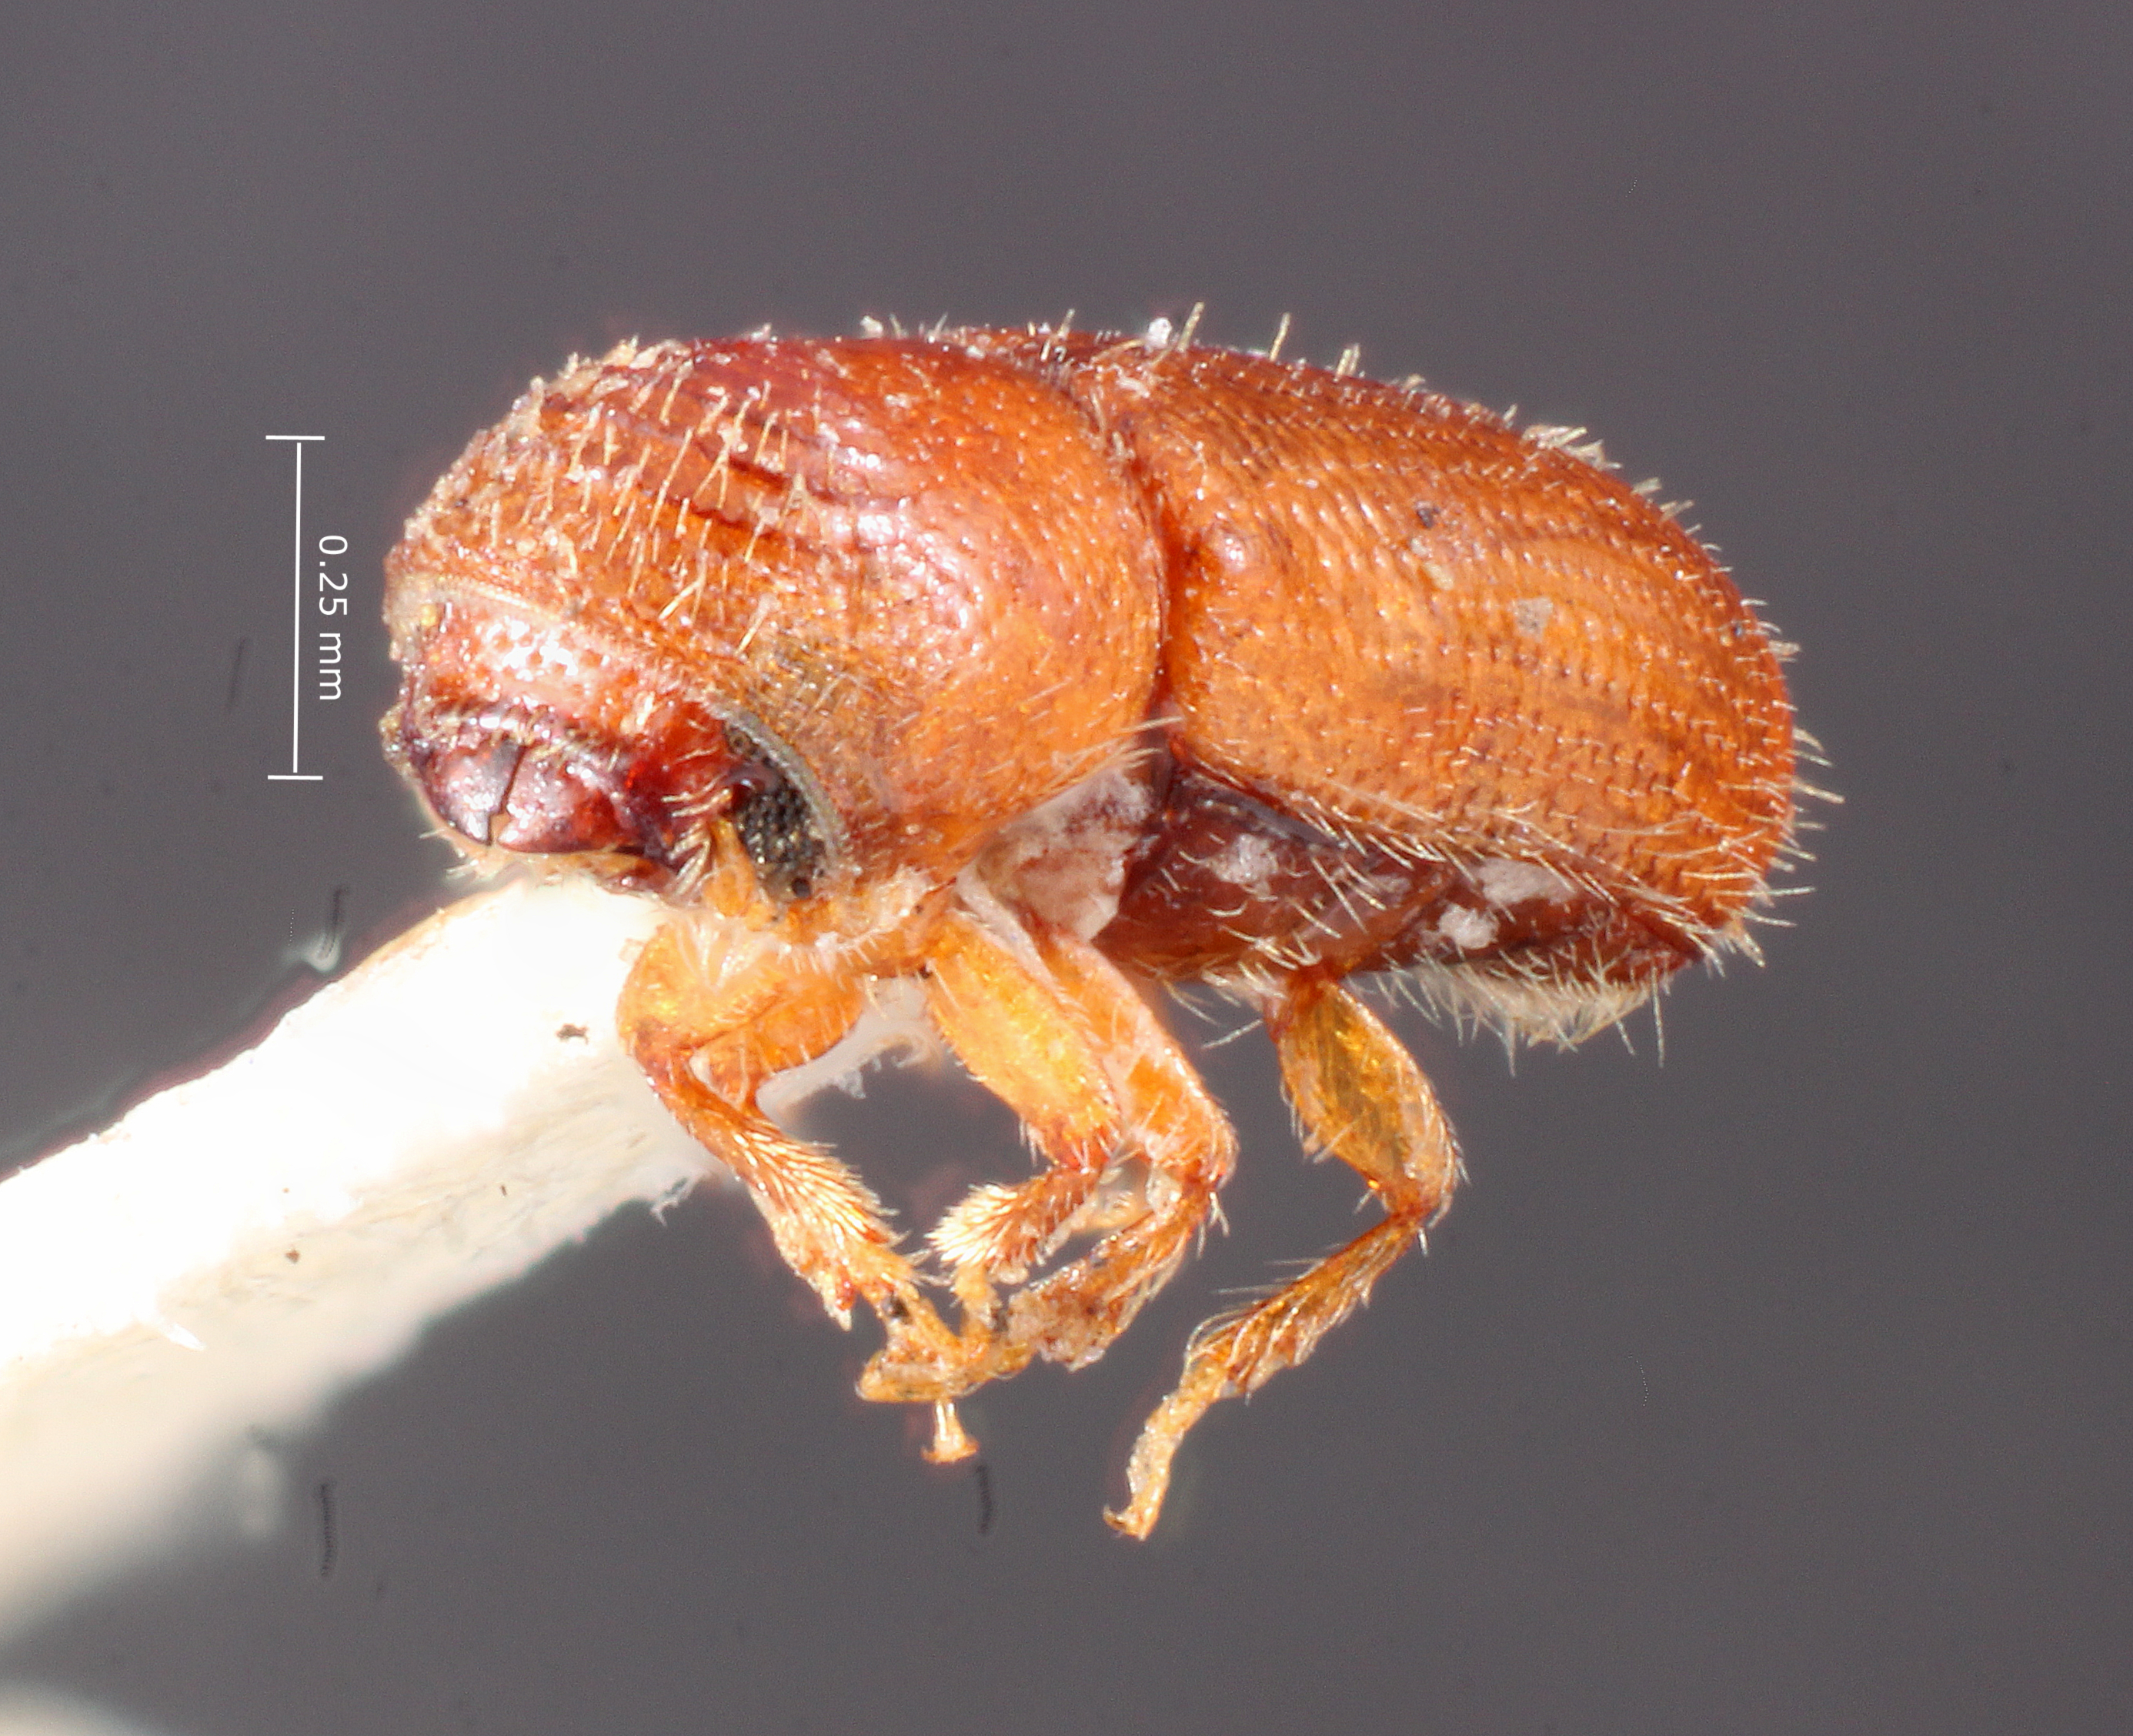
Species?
Pityophthorus concentralis
